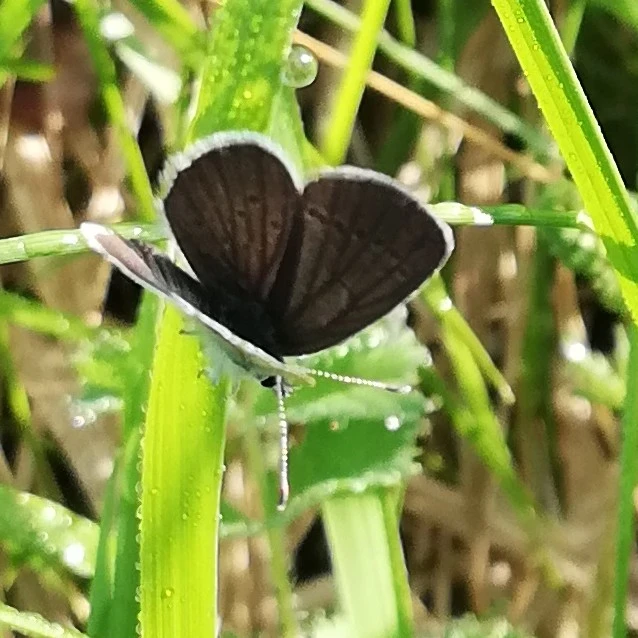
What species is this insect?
Cupido minimus
